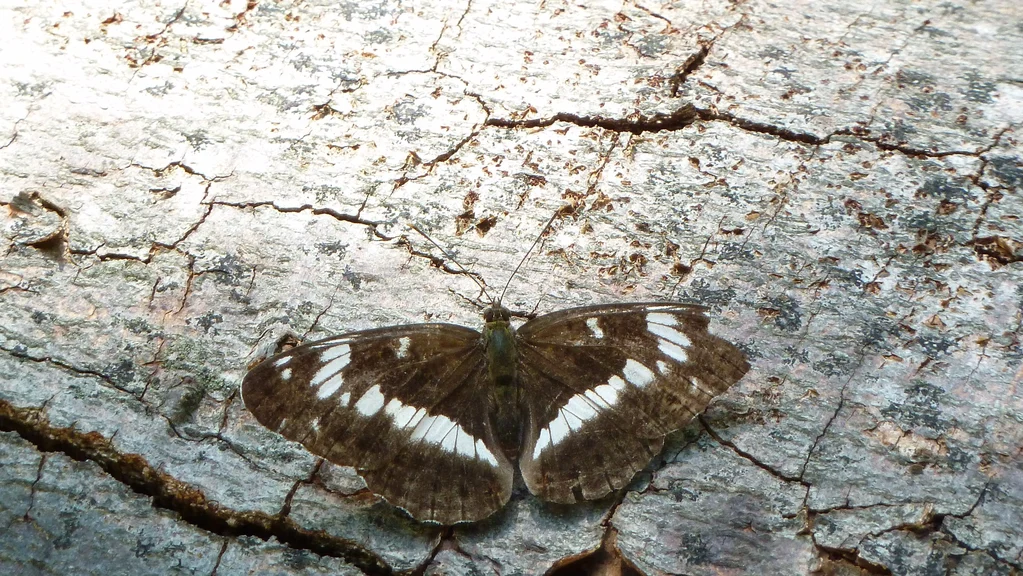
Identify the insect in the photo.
Limenitis camilla (also Ladoga camilla)
